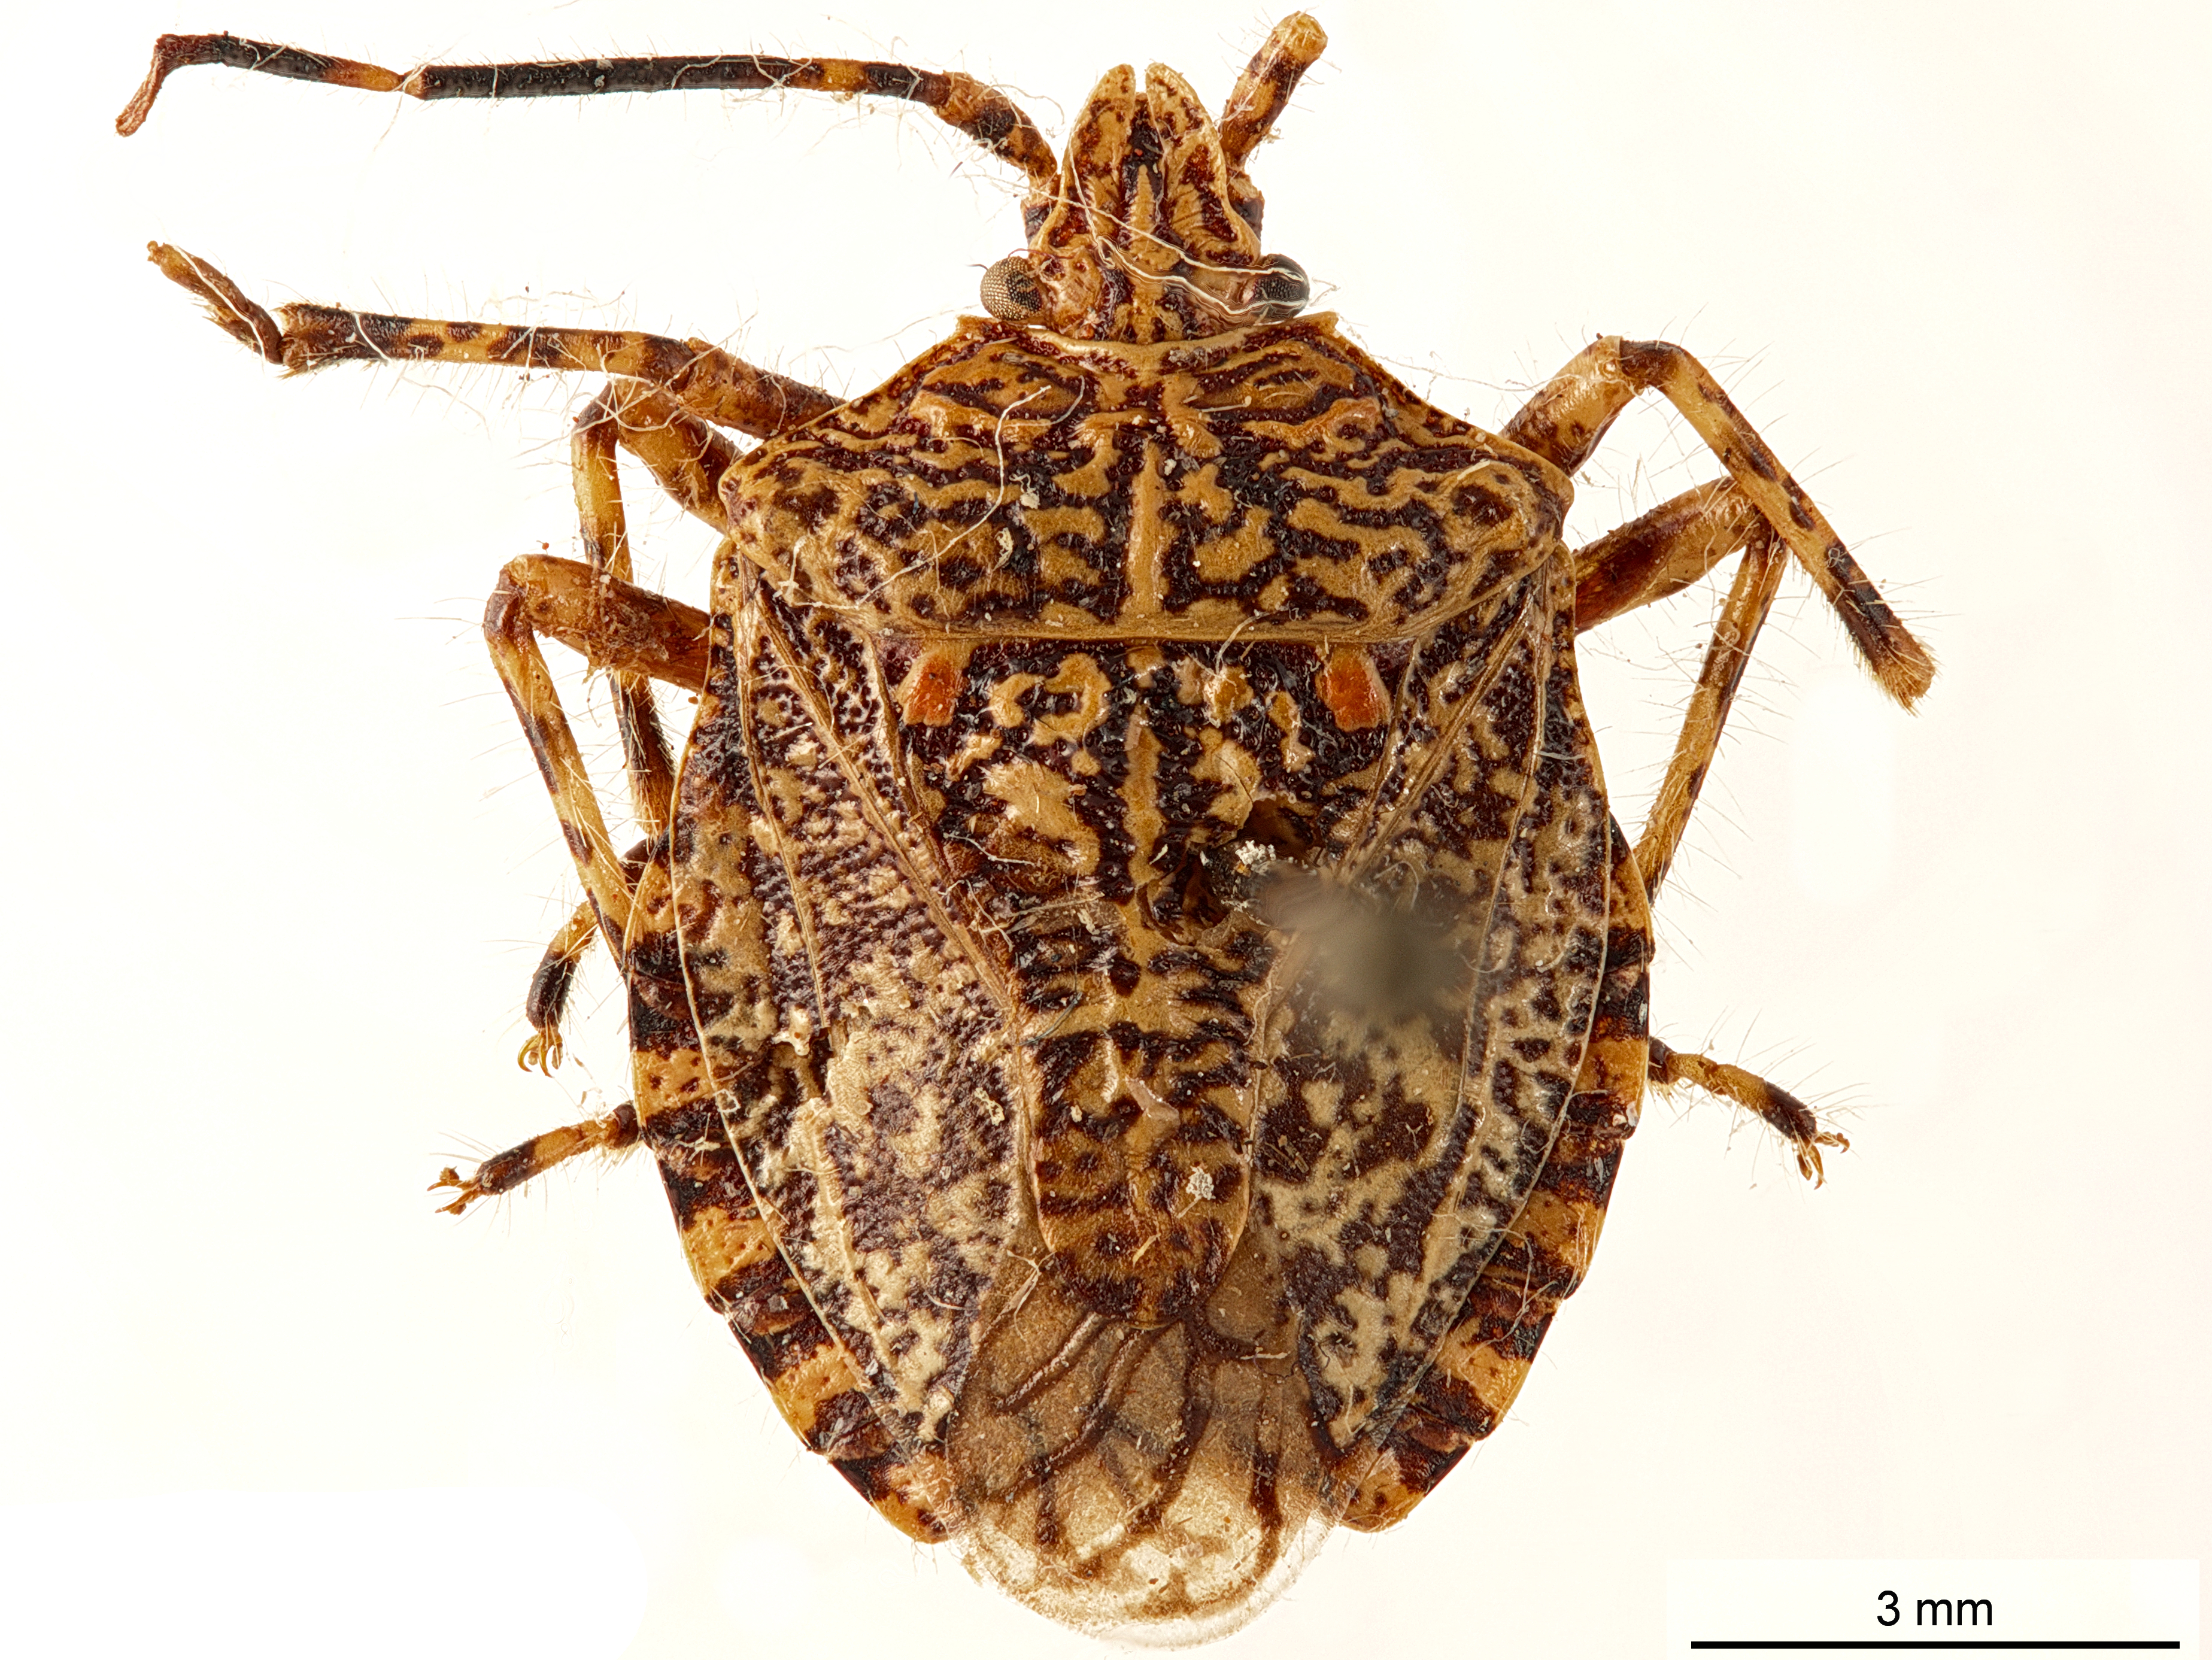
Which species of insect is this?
Dinocoris corrosus
